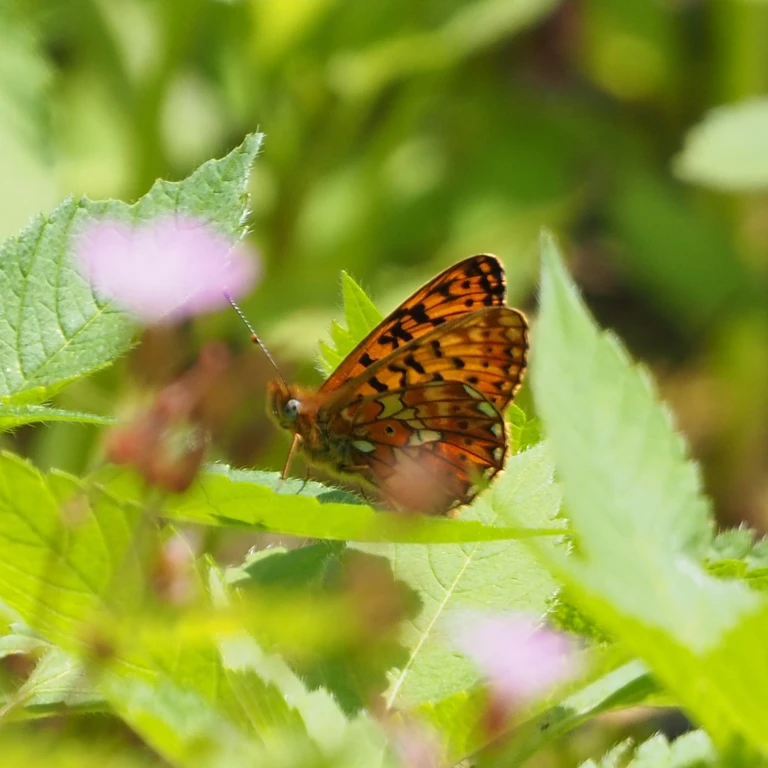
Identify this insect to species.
Boloria euphrosyne (also Clossiana euphrosyne)
